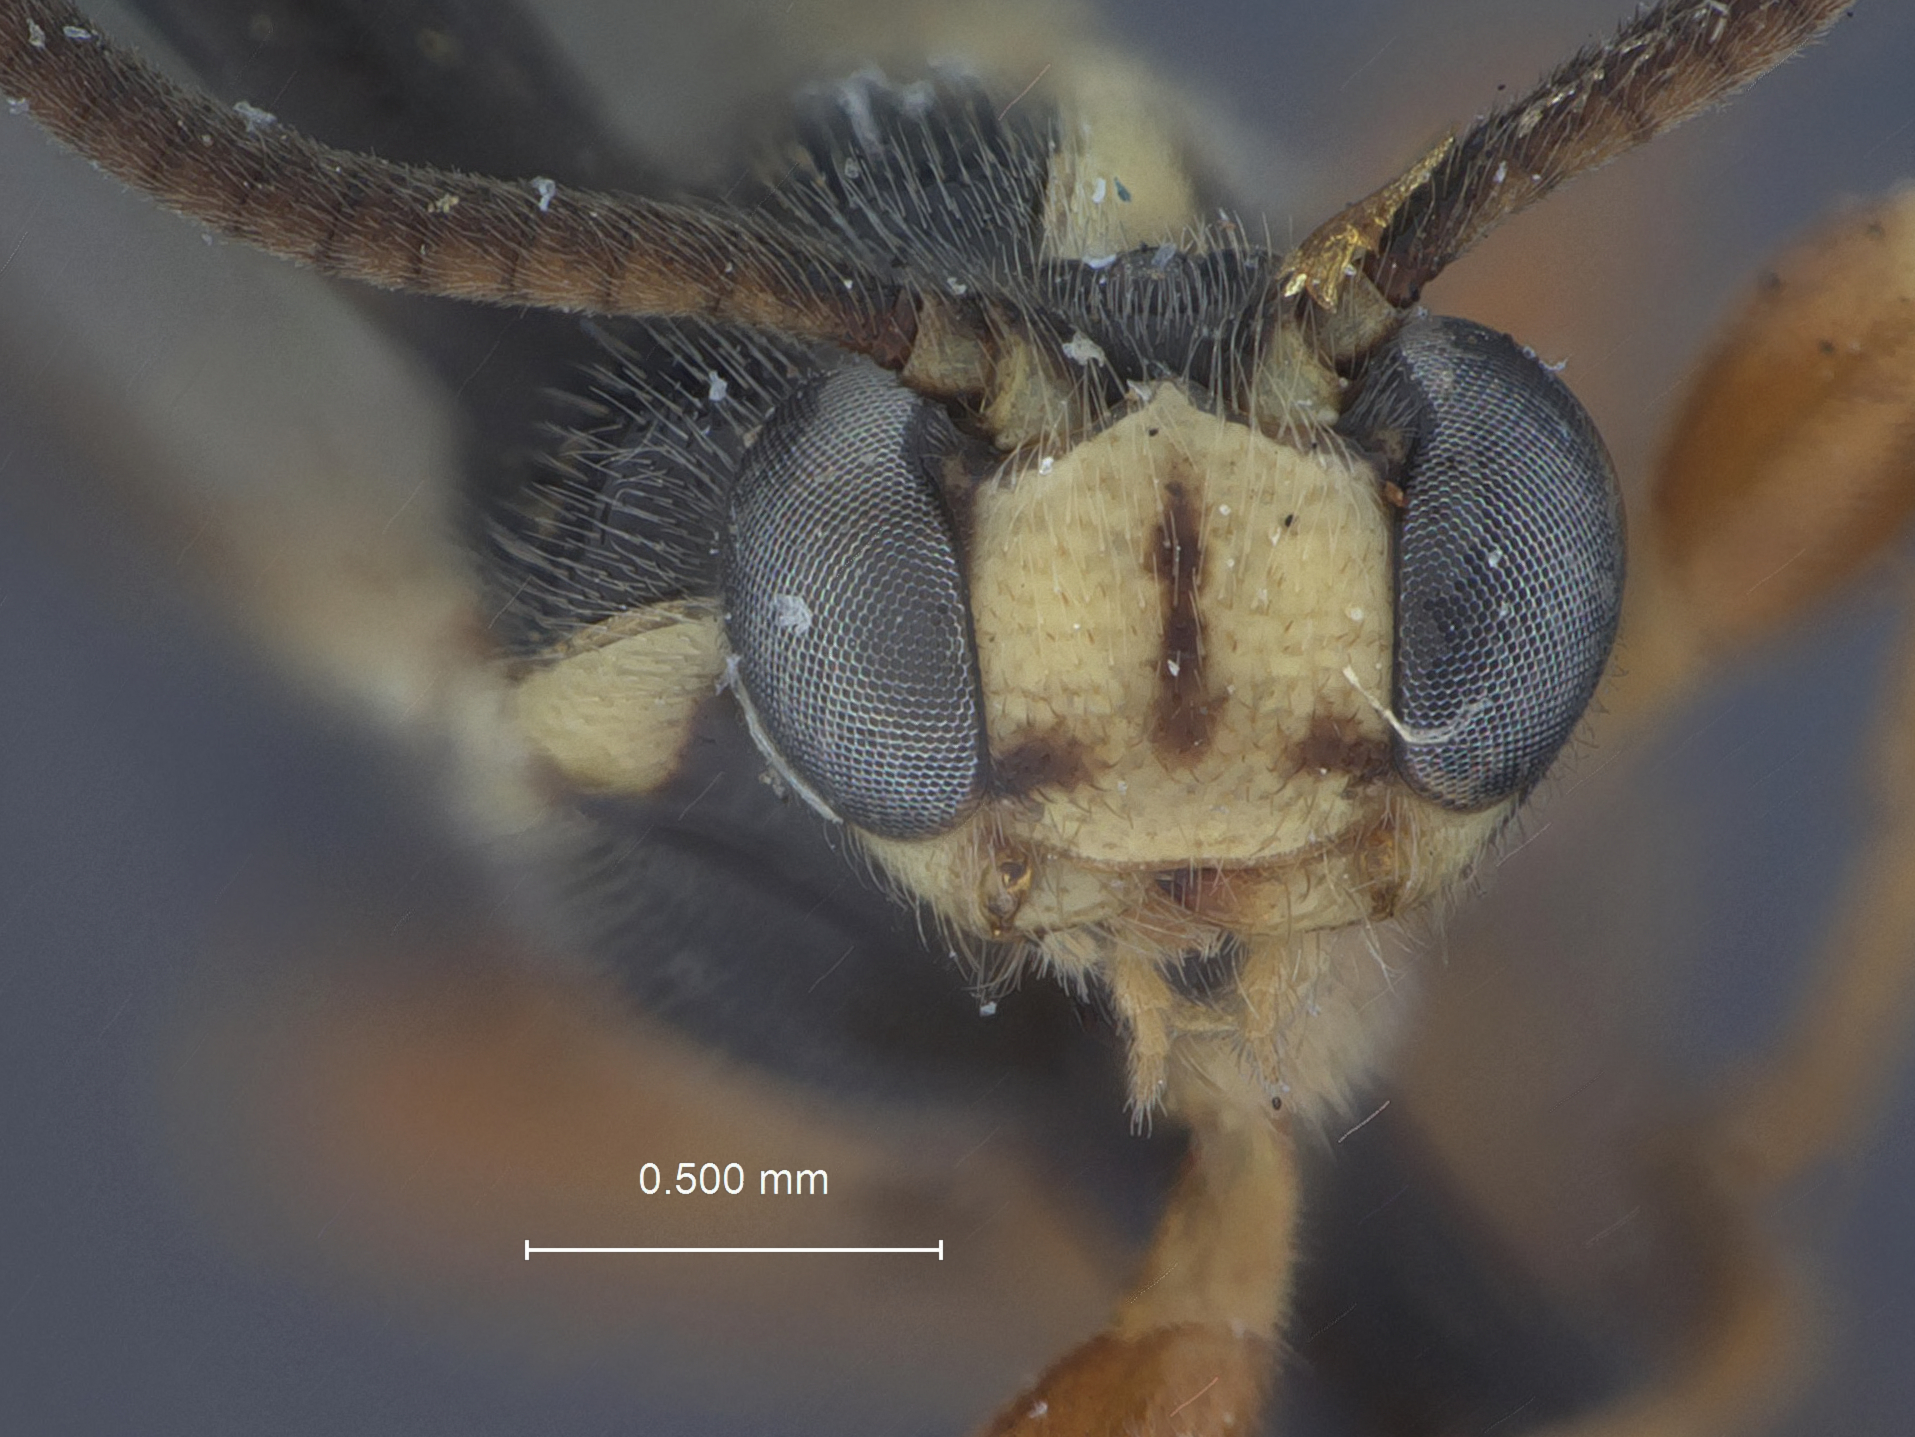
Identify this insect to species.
Exochus spilotus
